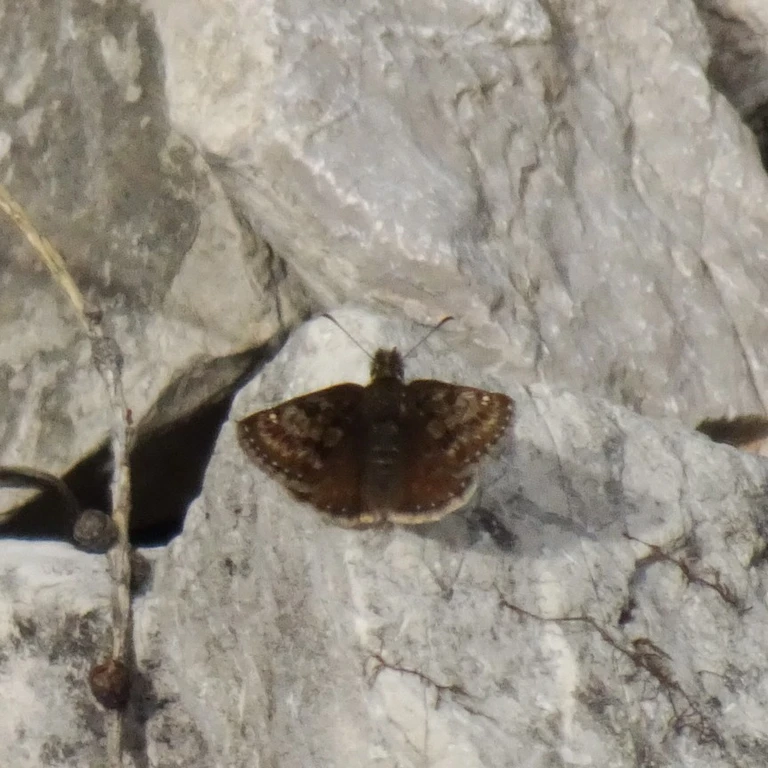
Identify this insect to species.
Erynnis tages
